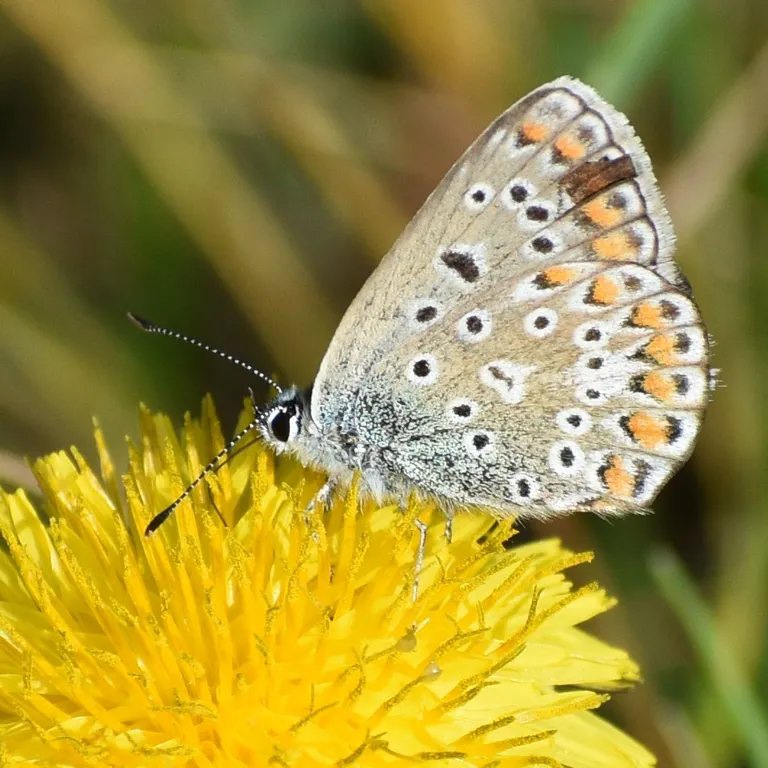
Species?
Polyommatus icarus
